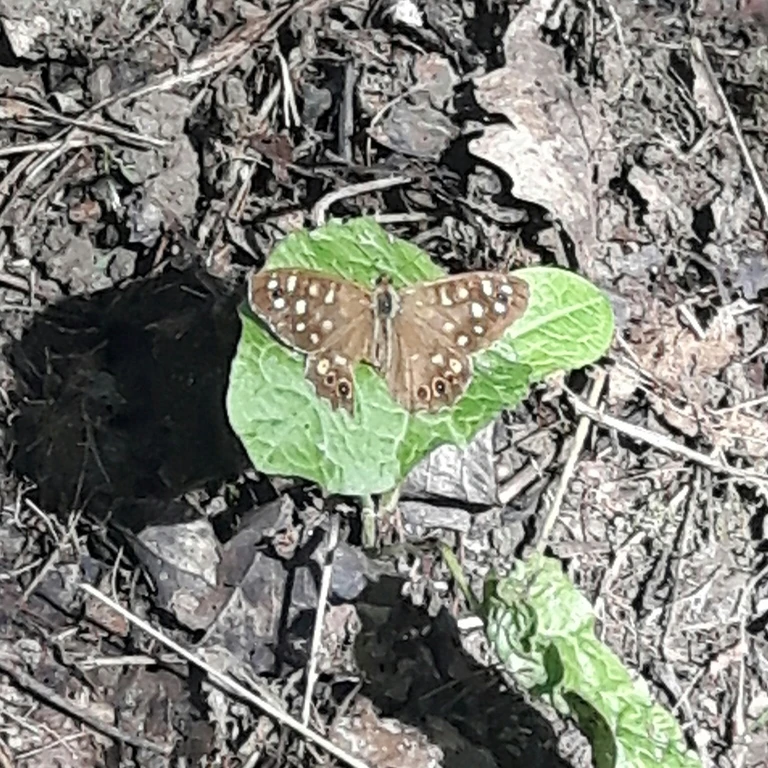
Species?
Pararge aegeria
